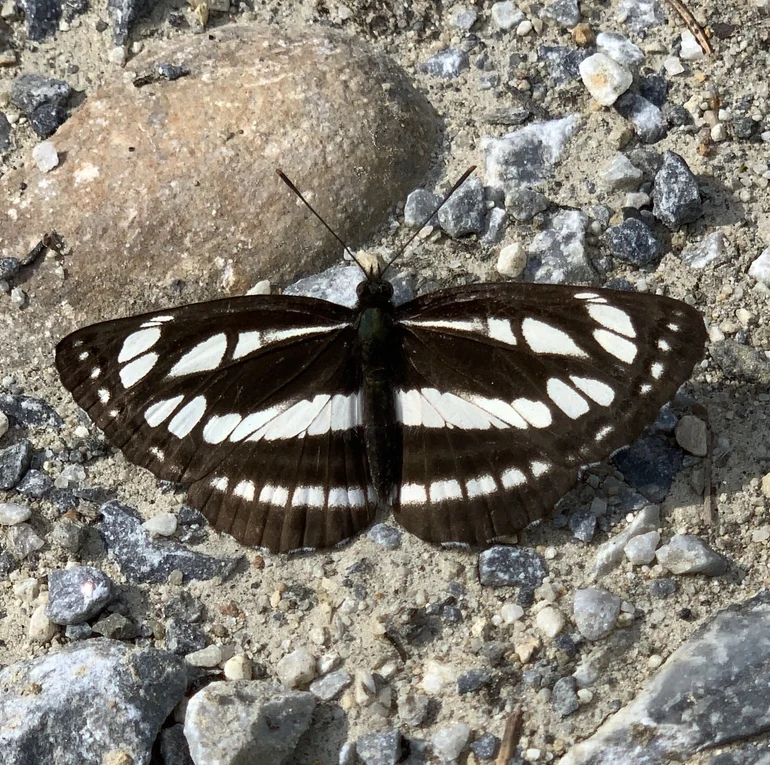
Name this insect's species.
Neptis sappho
